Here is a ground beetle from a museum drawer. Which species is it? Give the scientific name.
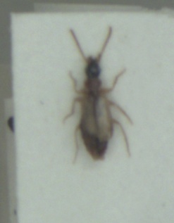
Philorhizus melanocephalus
